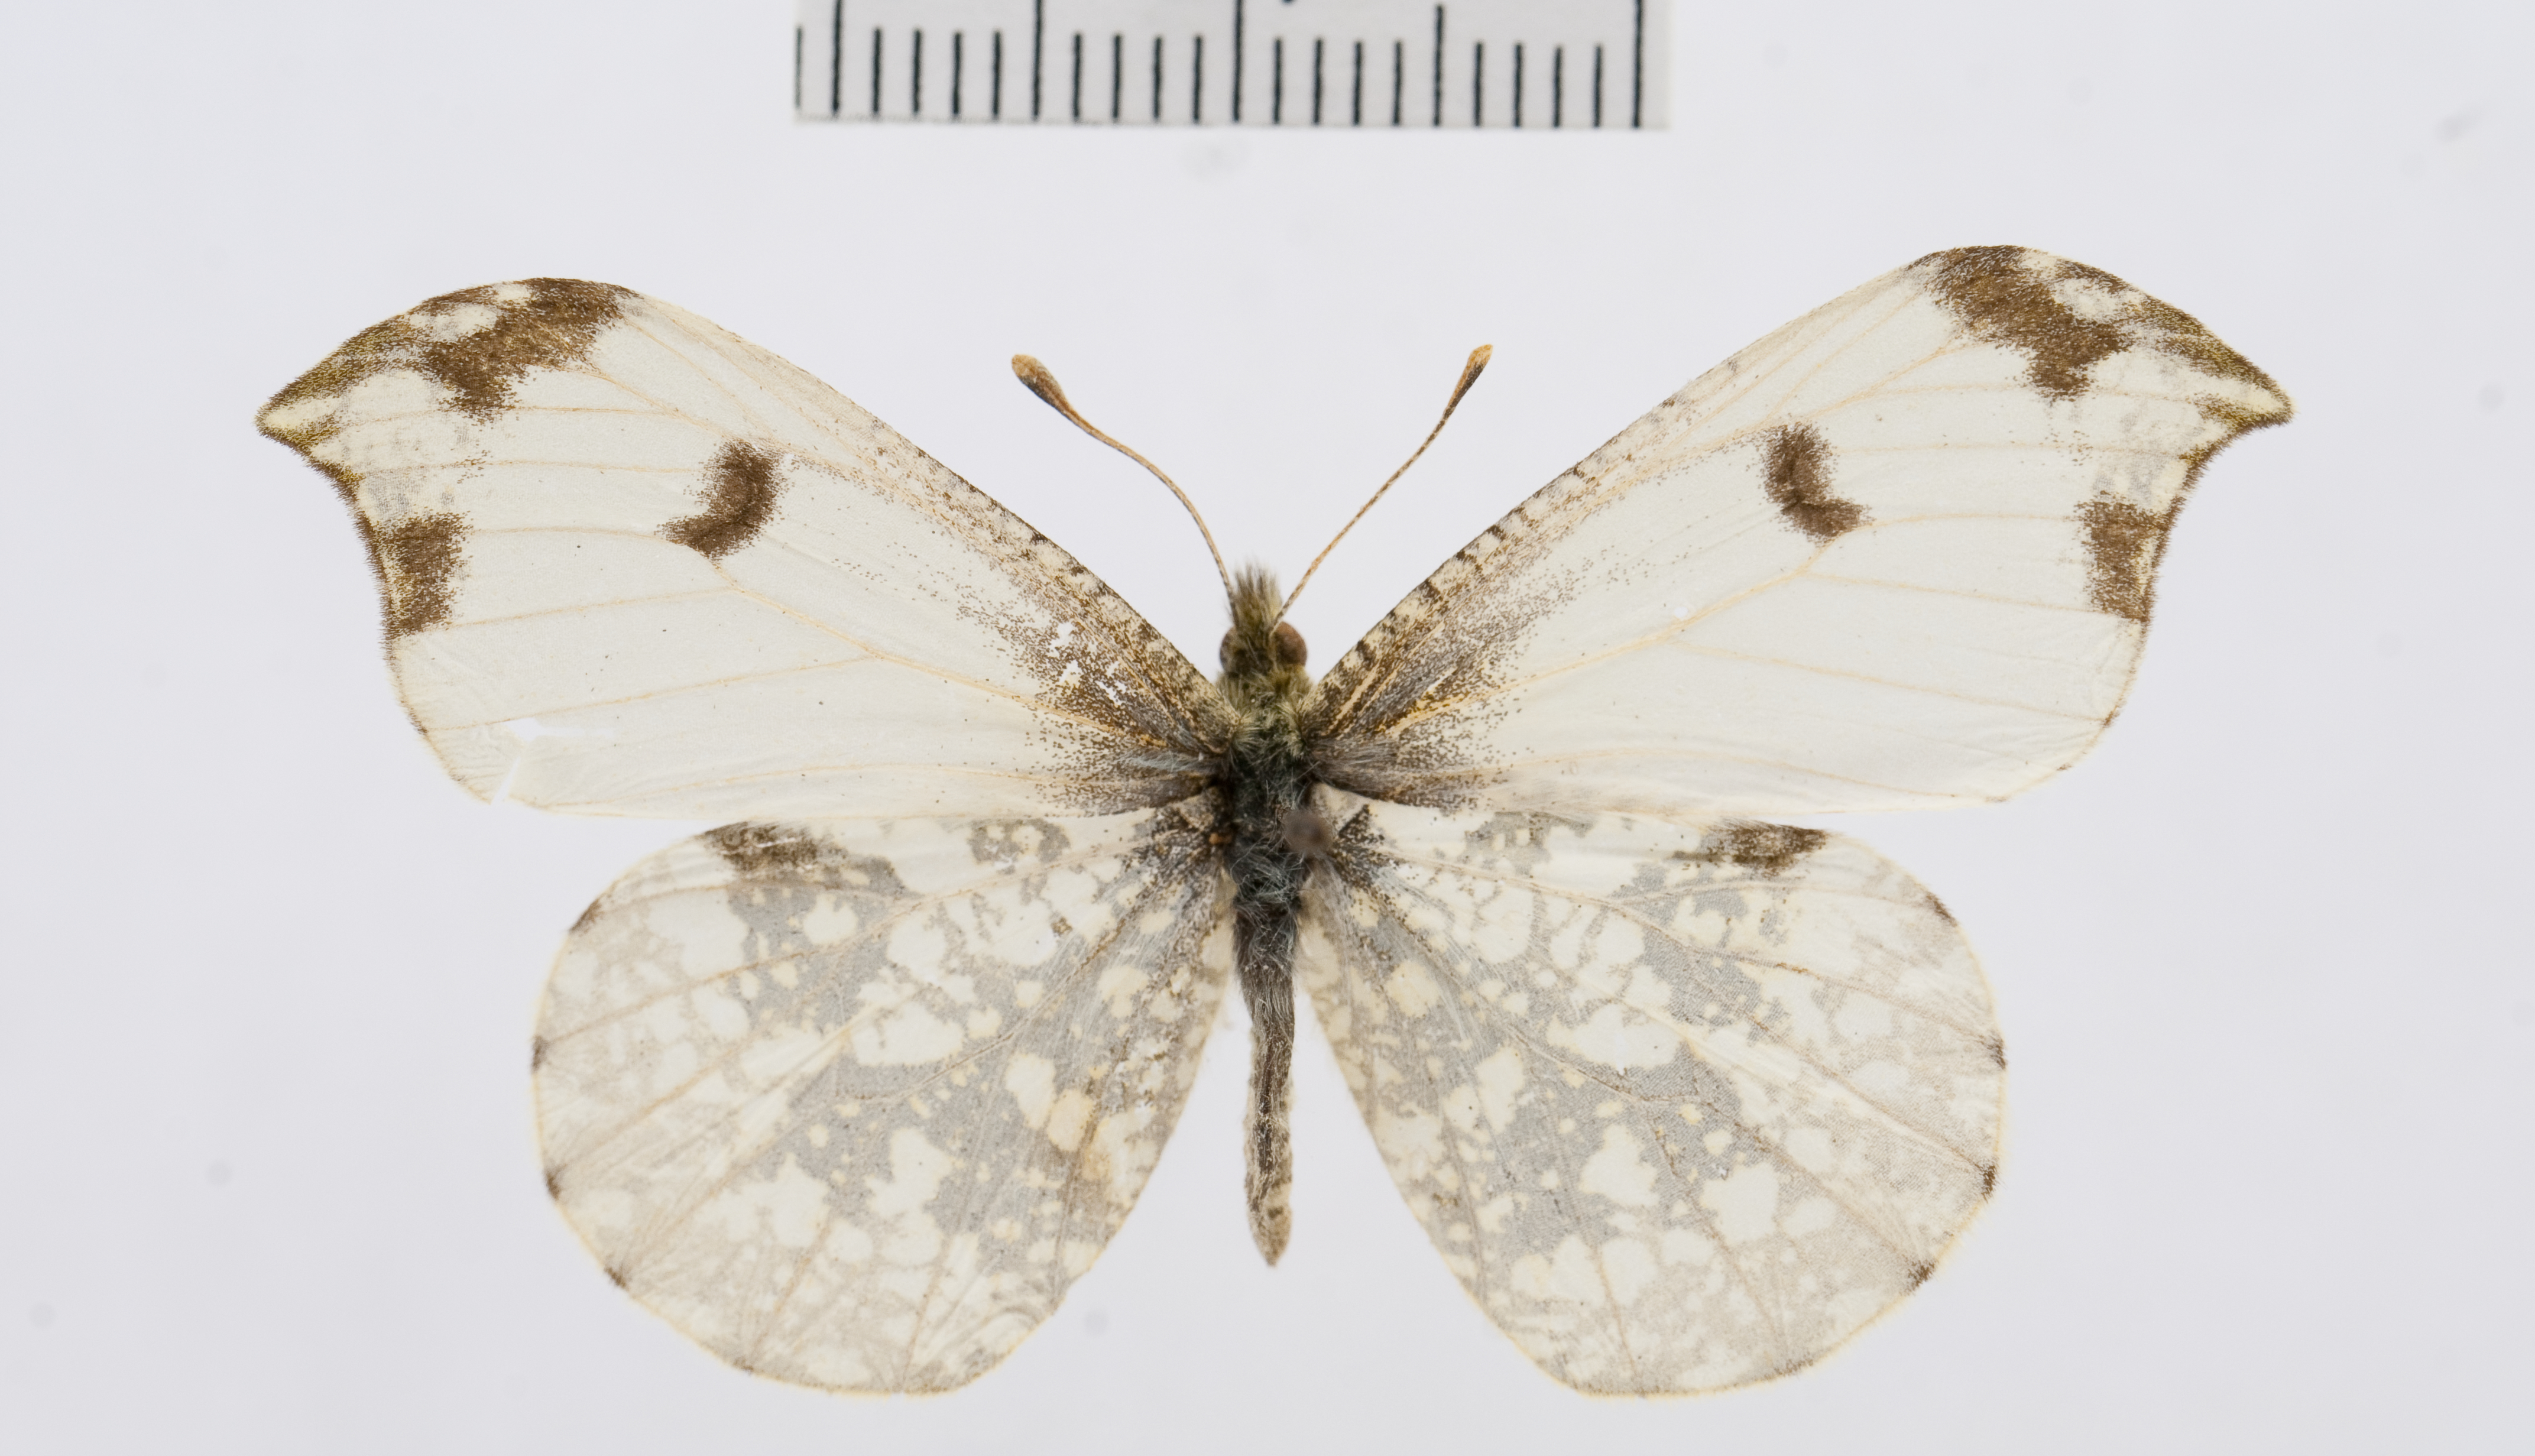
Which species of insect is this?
Anthocharis scolymus
